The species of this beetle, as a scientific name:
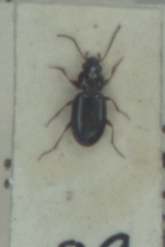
Bembidion obtusum
